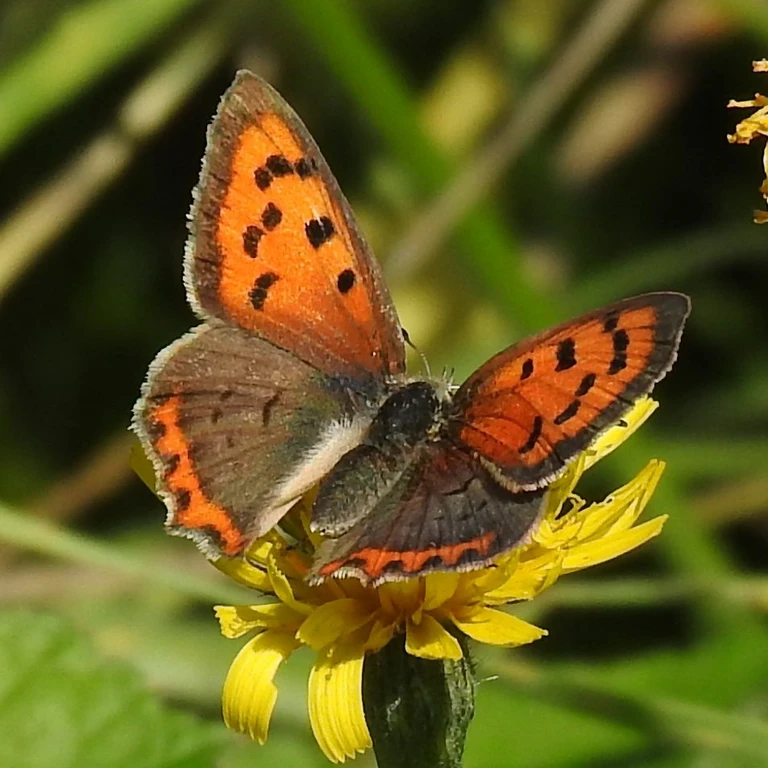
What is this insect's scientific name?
Lycaena phlaeas
